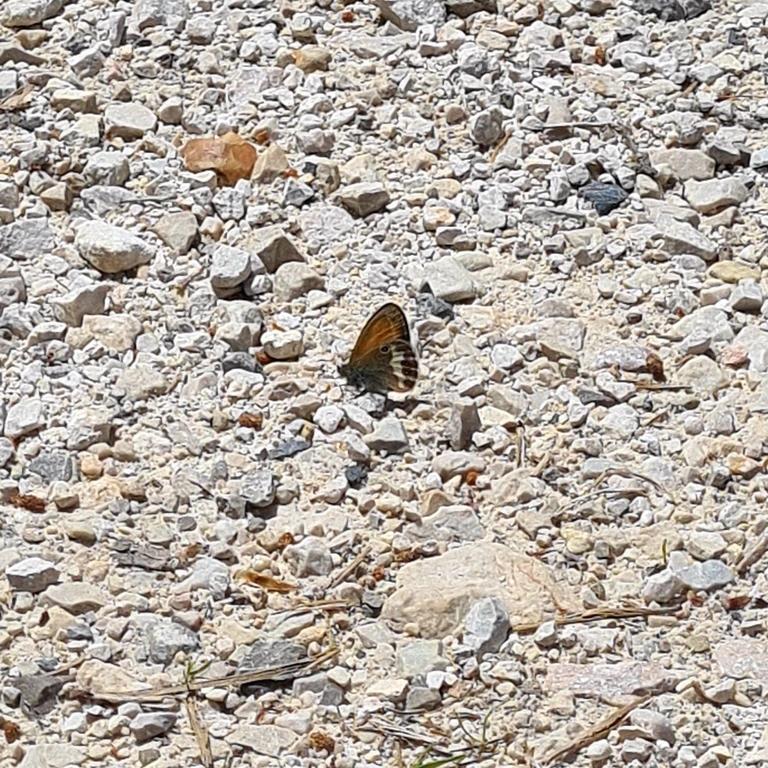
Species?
Coenonympha arcania
